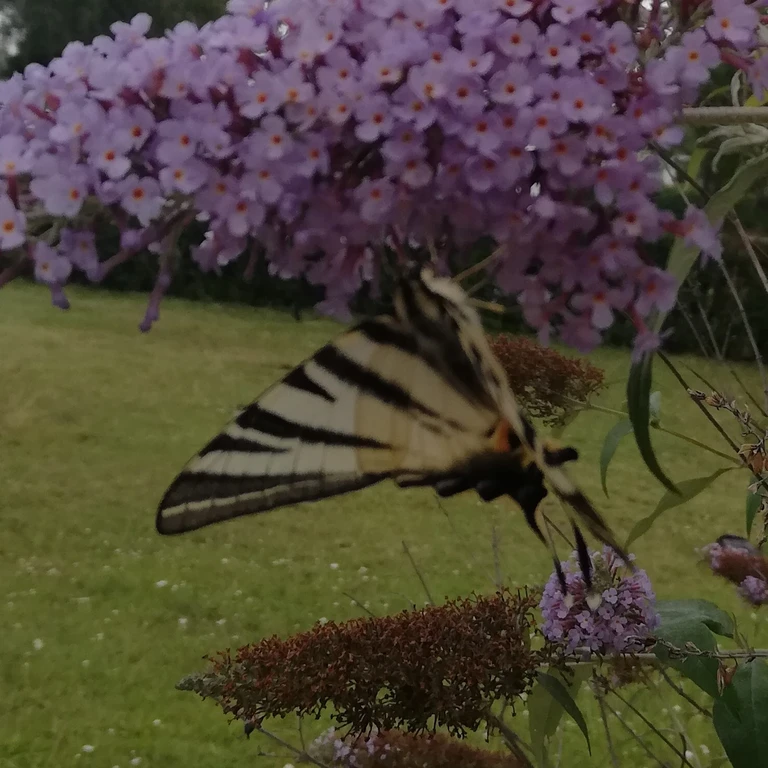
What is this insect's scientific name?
Iphiclides podalirius
